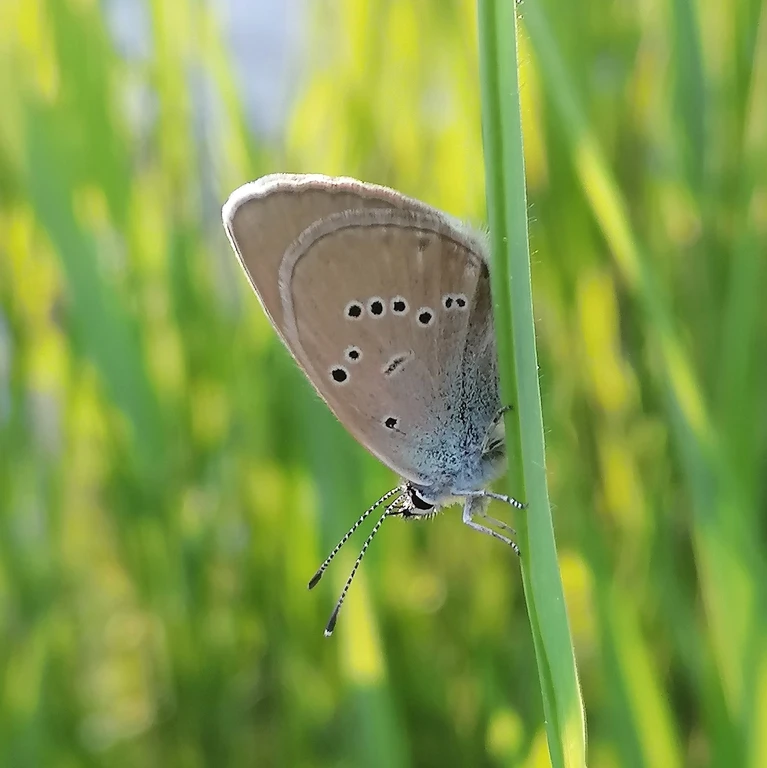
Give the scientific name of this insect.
Cyaniris semiargus
